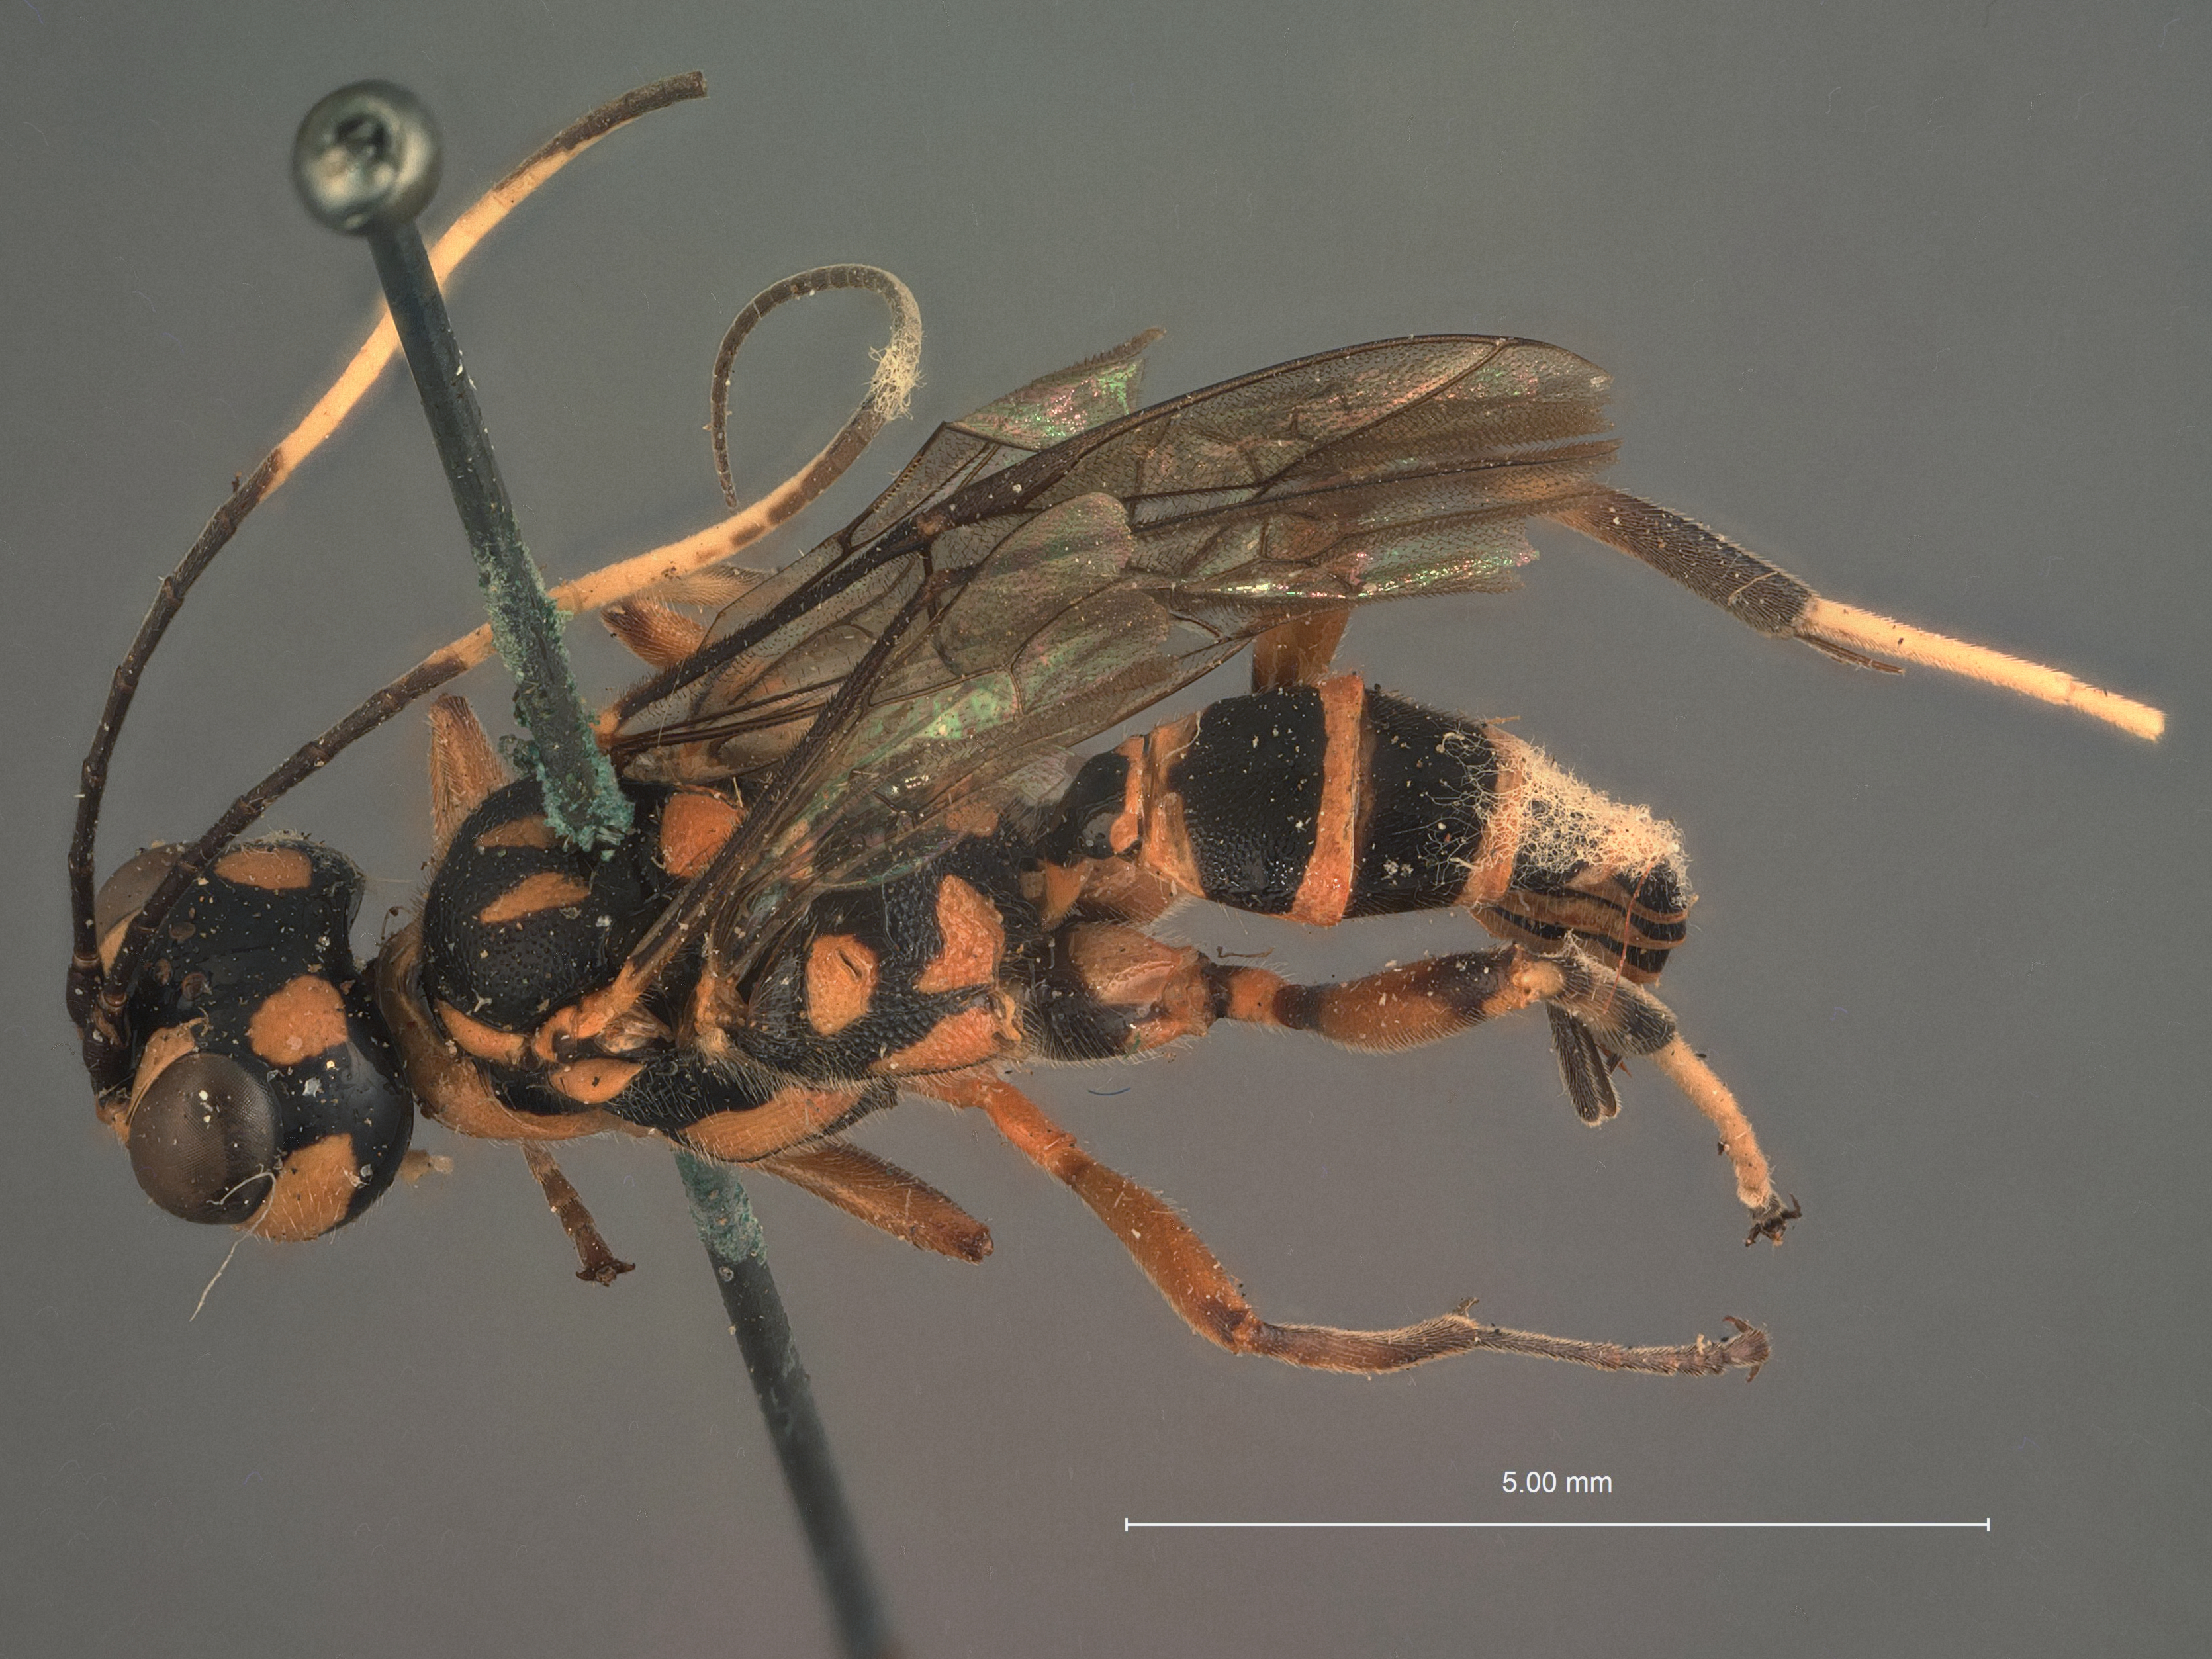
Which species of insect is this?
Elasmognathias albitarsis
